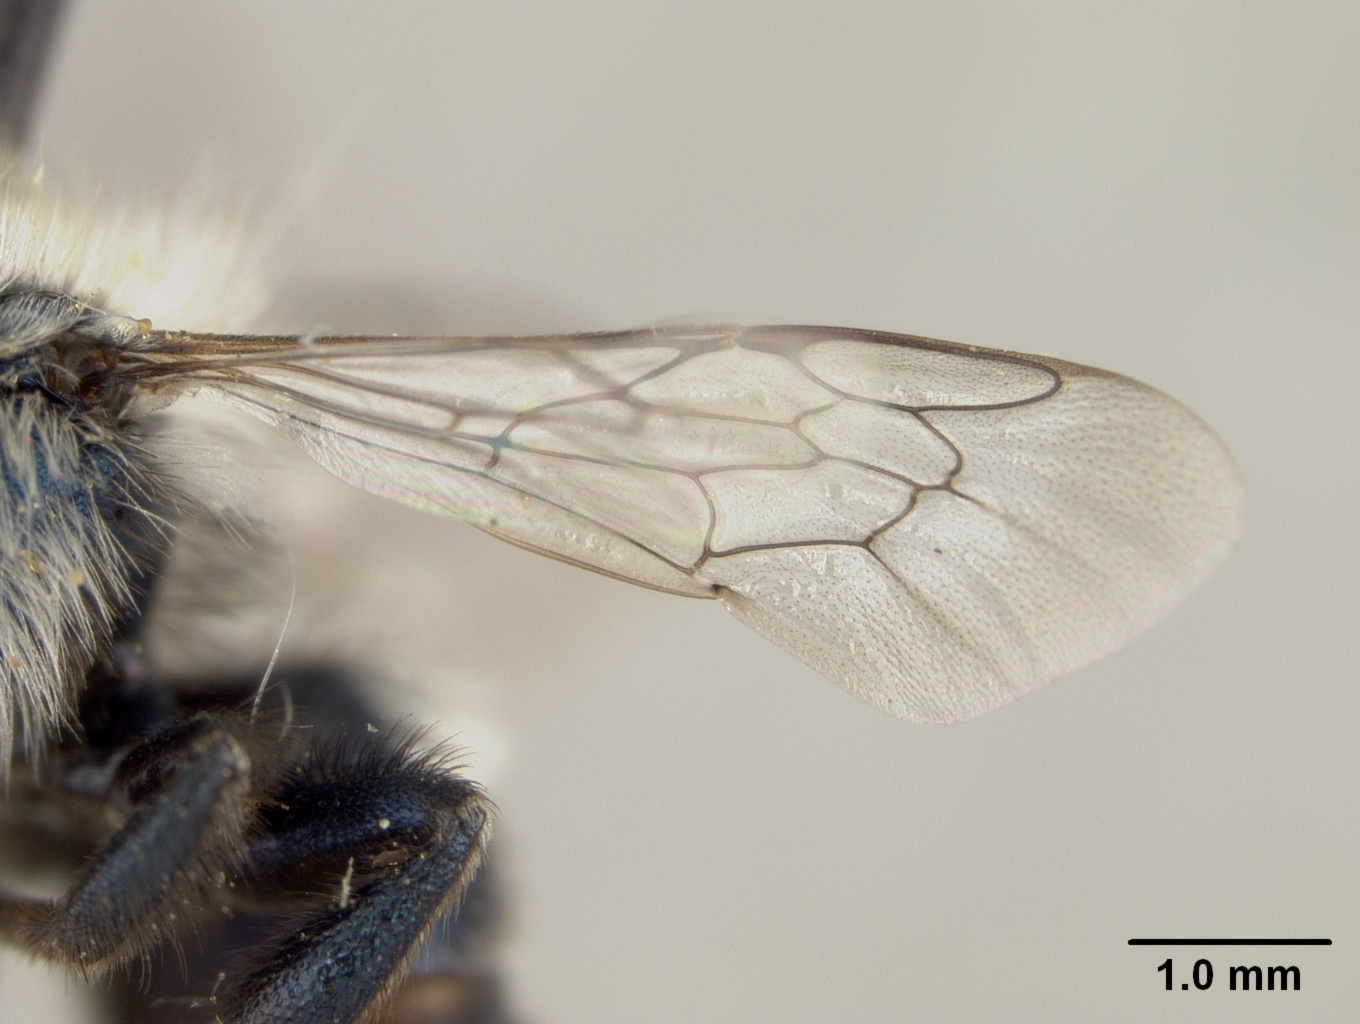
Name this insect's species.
Osmia neocyanopoda
